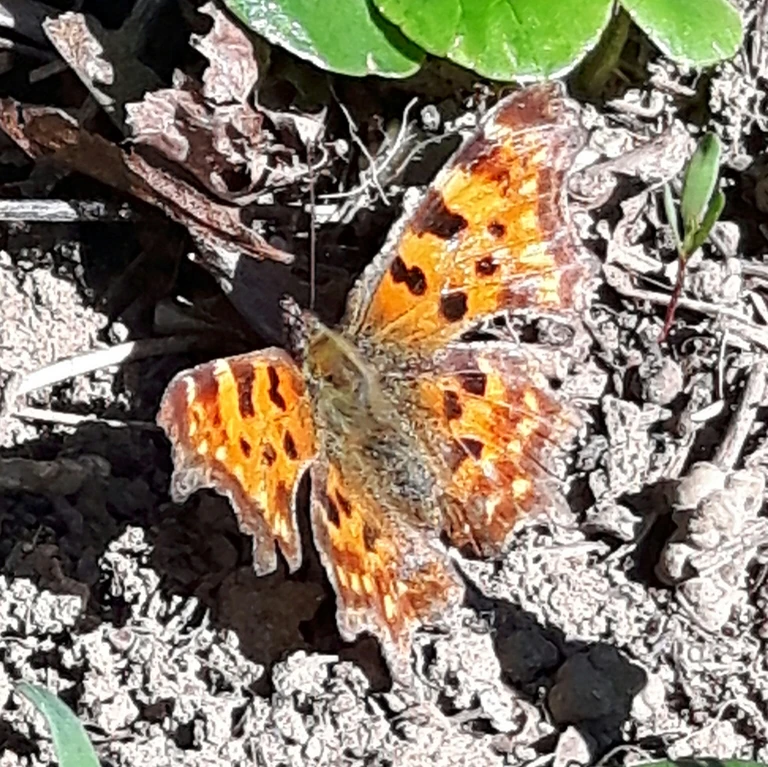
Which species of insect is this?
Polygonia c-album
